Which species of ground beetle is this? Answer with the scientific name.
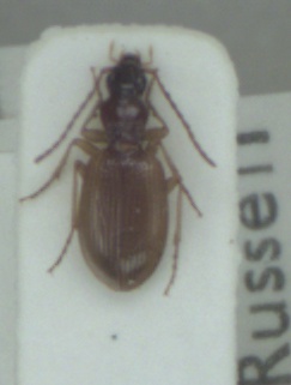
Oxypselaphus obscurus
